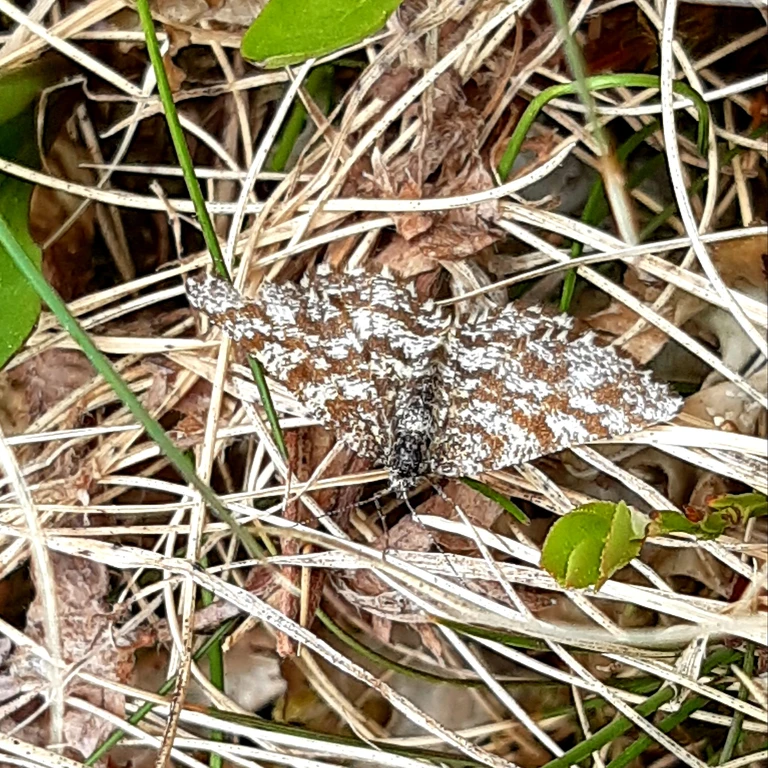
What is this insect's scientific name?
Ematurga atomaria
